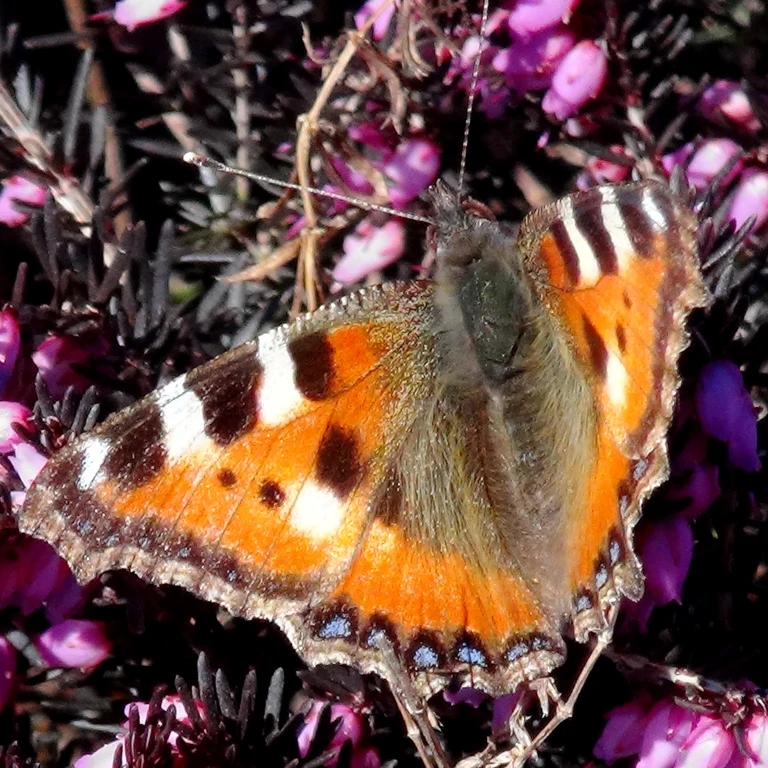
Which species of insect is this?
Aglais urticae
